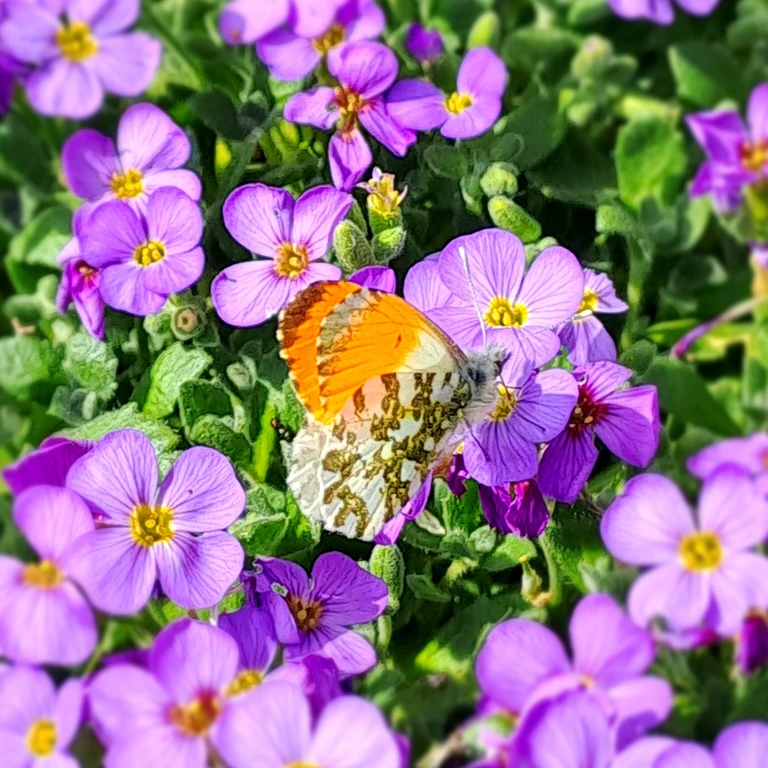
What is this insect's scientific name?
Anthocharis cardamines
